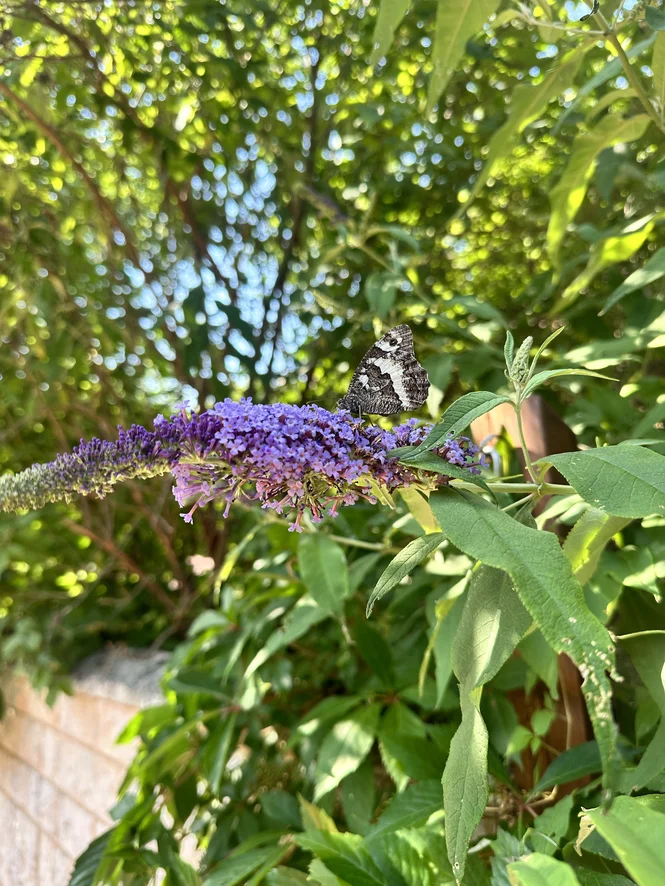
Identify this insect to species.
Brintesia circe
